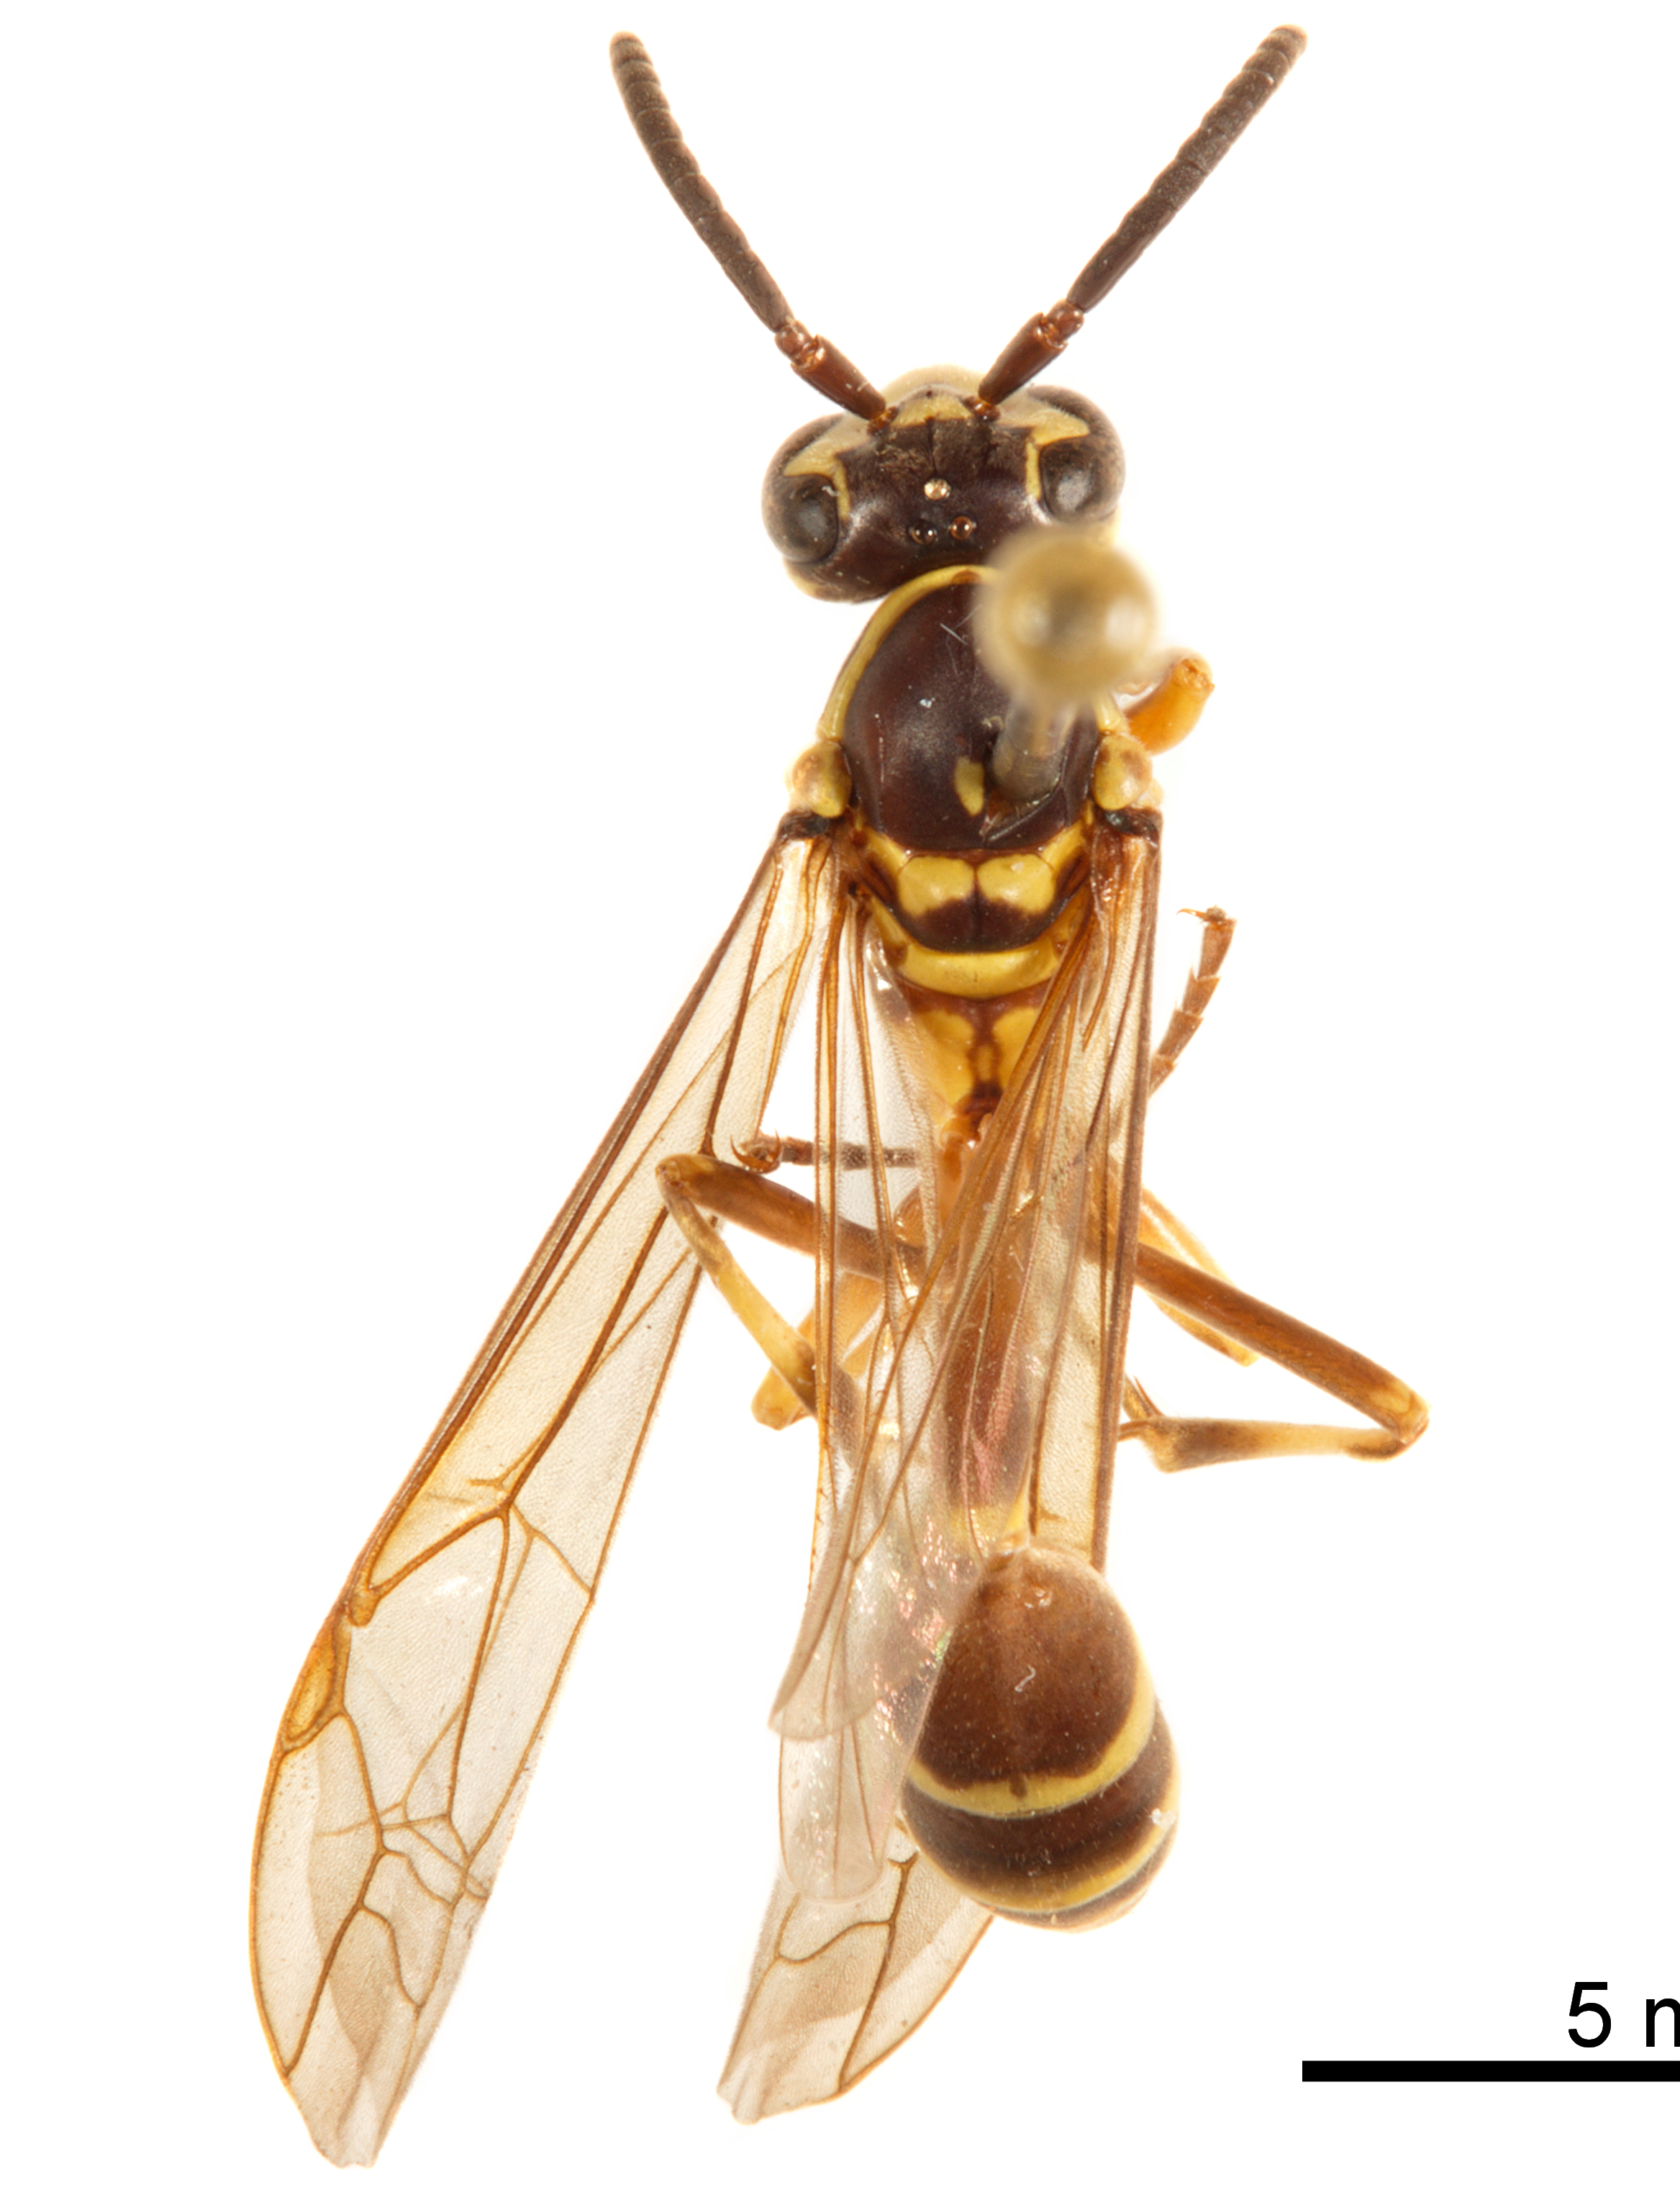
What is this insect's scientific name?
Polybioides raphigastra
